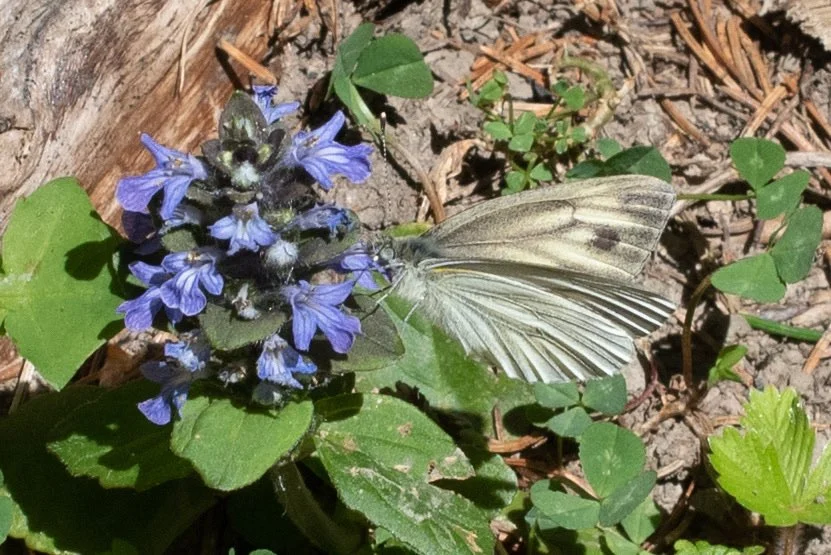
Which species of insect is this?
Pieris bryoniae
